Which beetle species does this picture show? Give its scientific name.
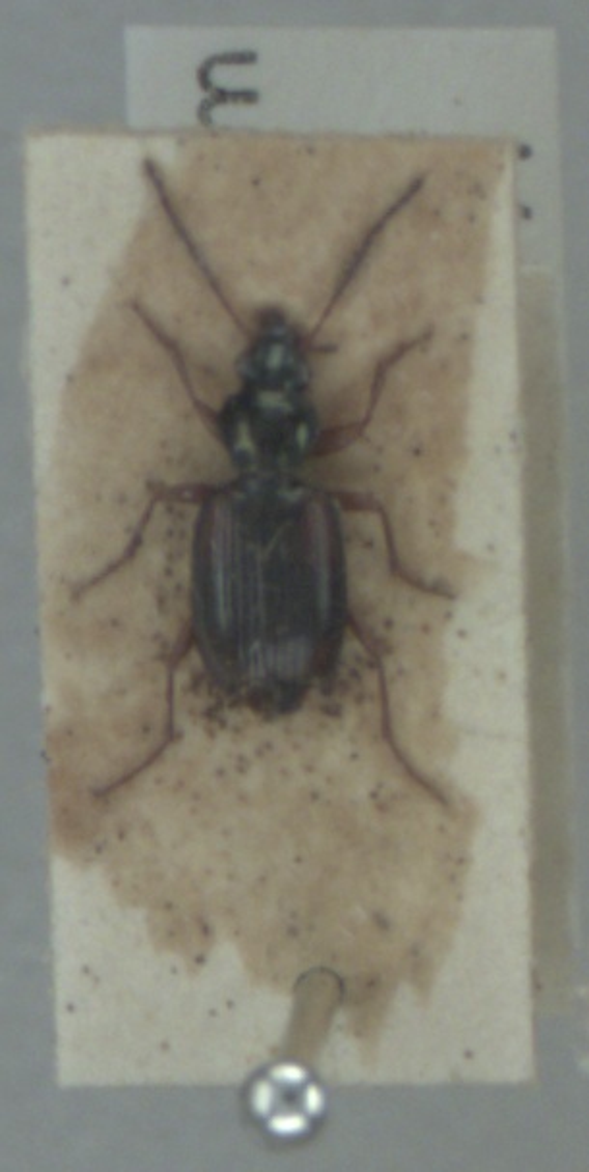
Bembidion tetracolum
